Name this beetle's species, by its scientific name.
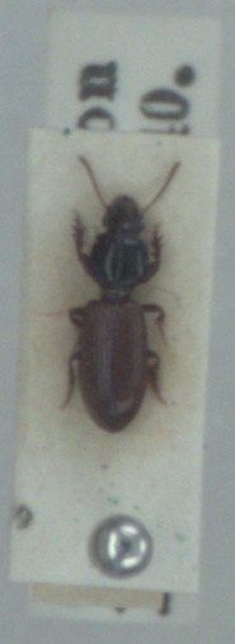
Clivina collaris
